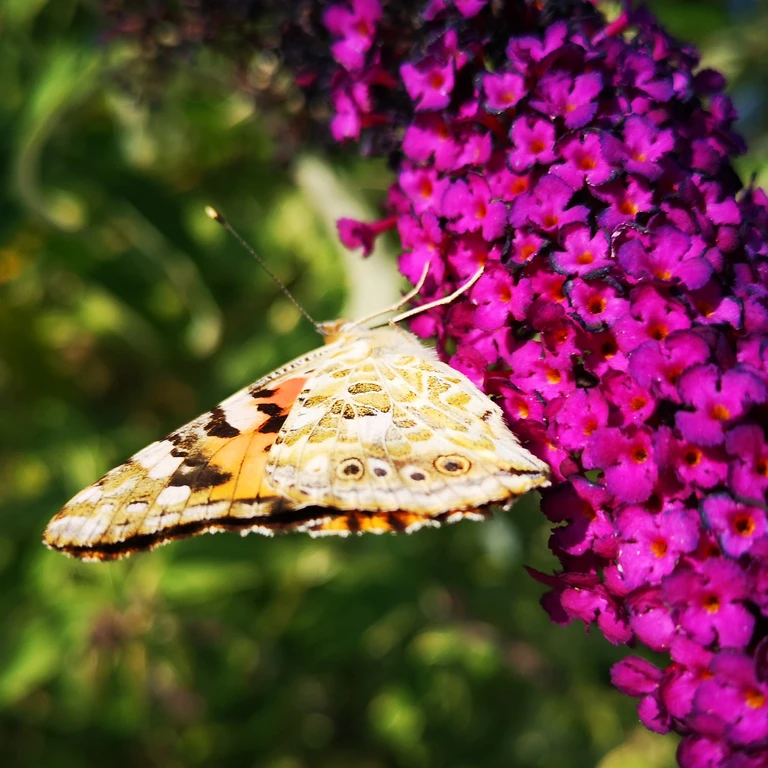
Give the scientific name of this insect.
Vanessa cardui
